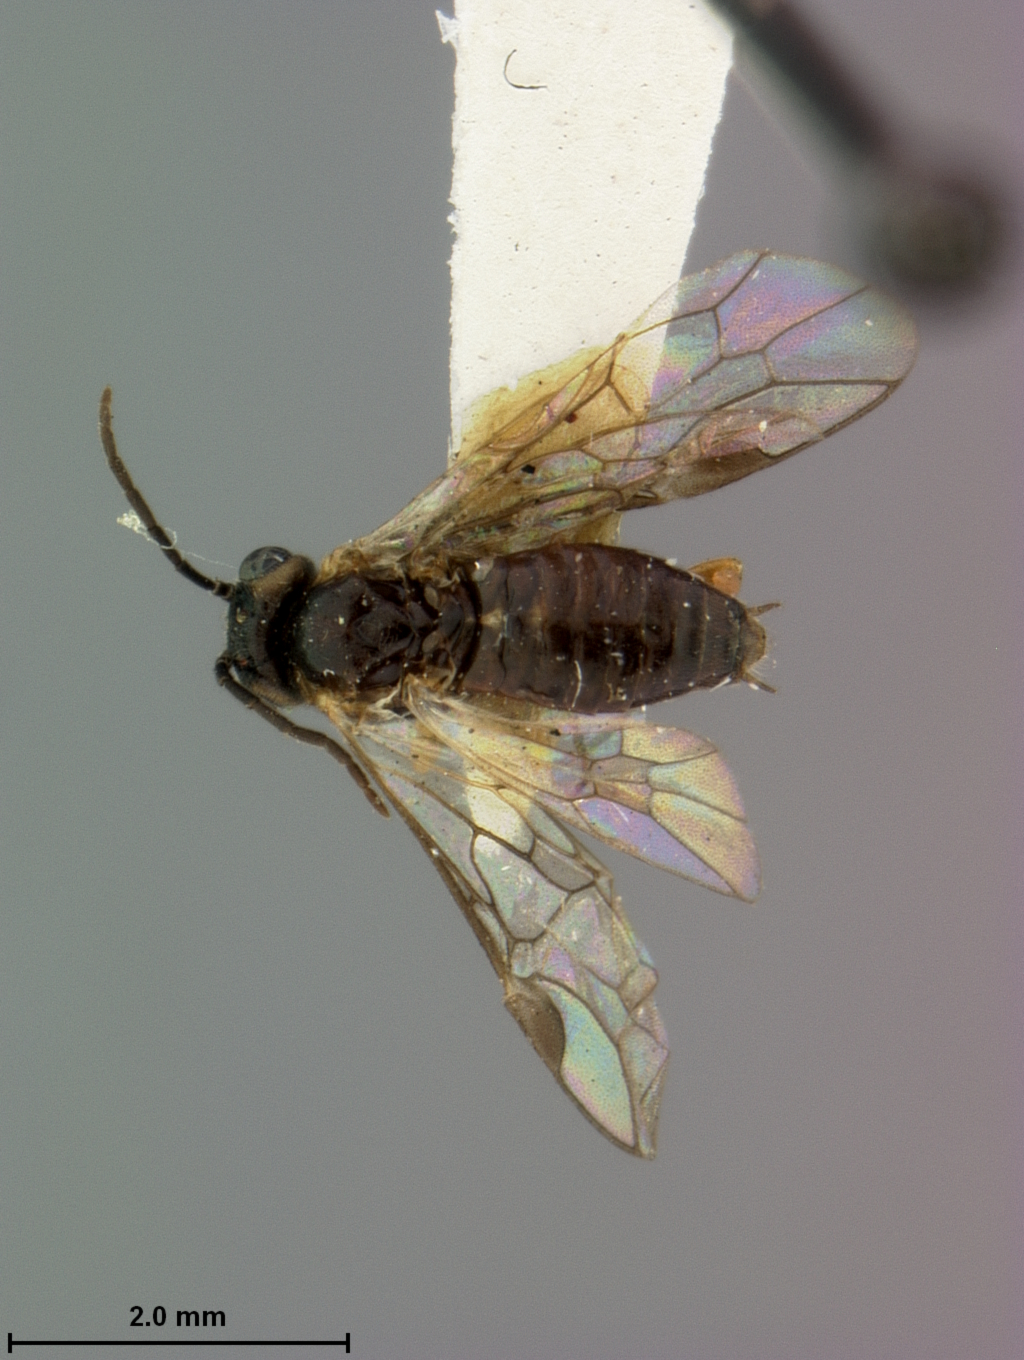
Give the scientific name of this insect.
Euura nigrella
